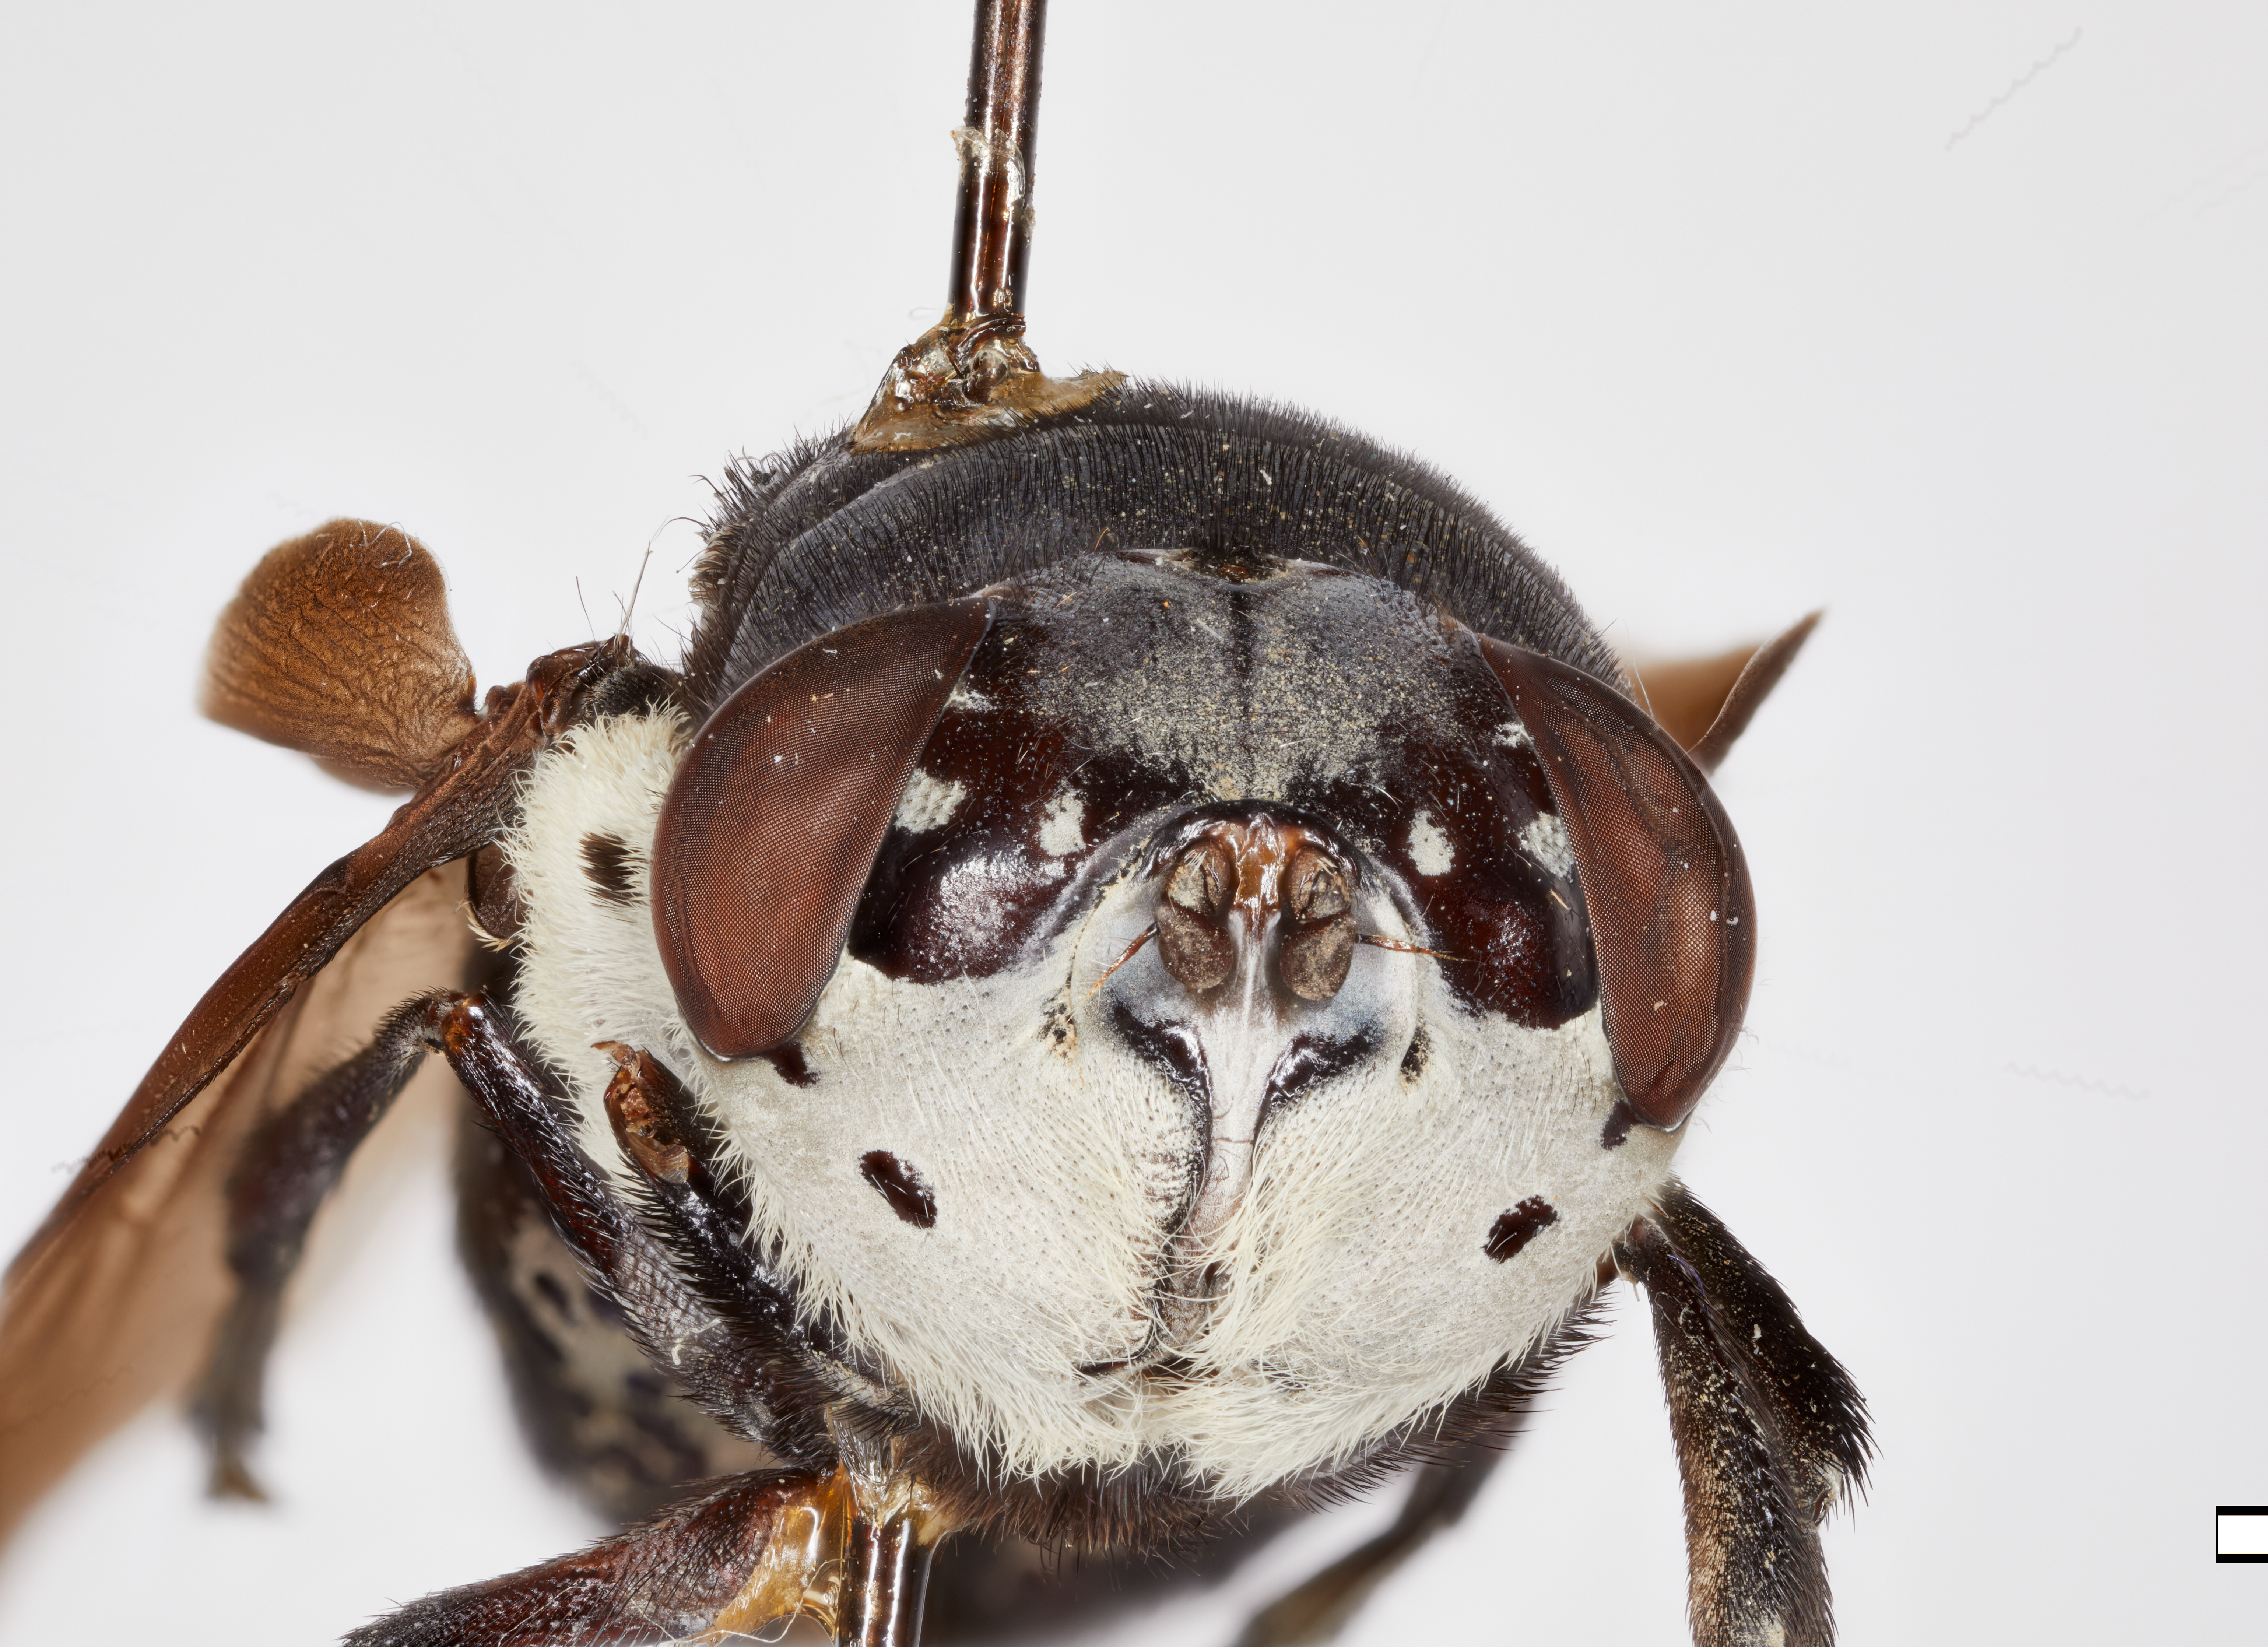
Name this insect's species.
Cuterebra aldrichi
